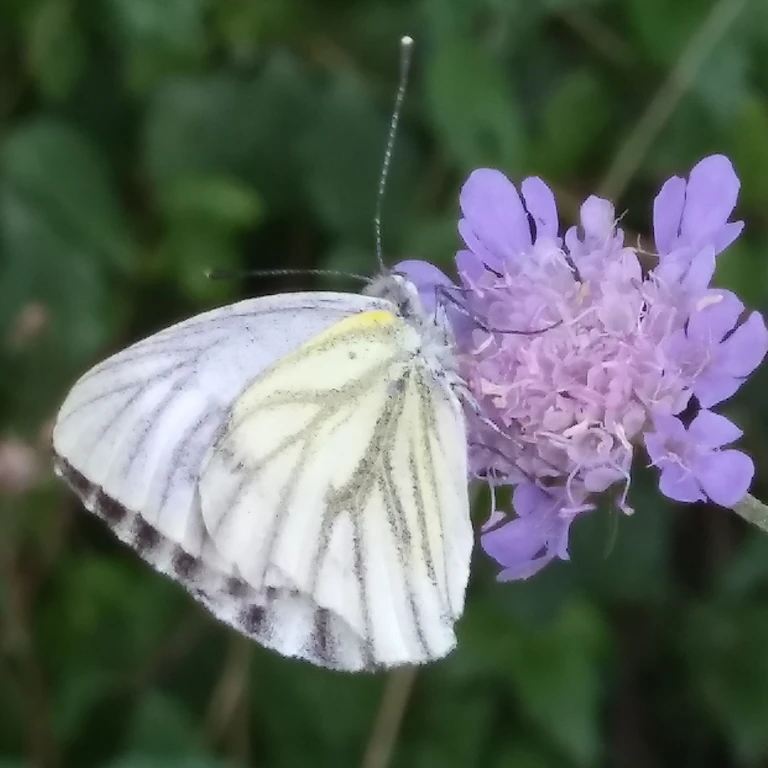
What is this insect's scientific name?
Pieris napi
